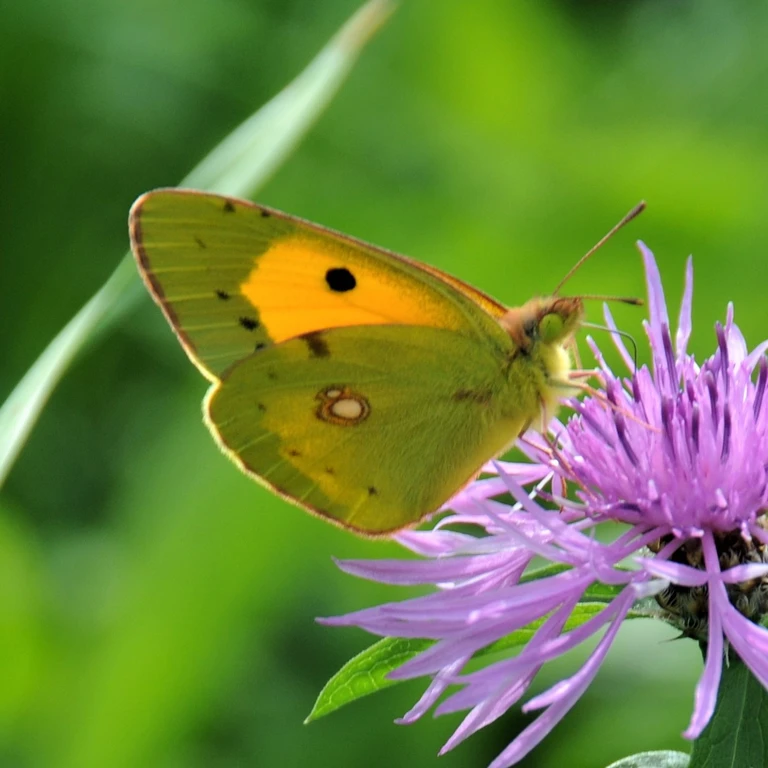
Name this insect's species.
Colias croceus
